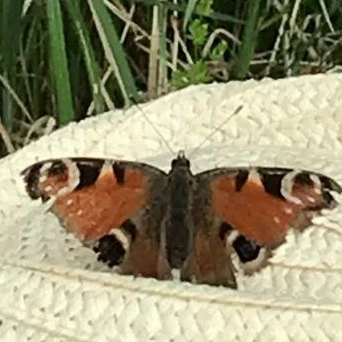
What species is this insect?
Aglais io
